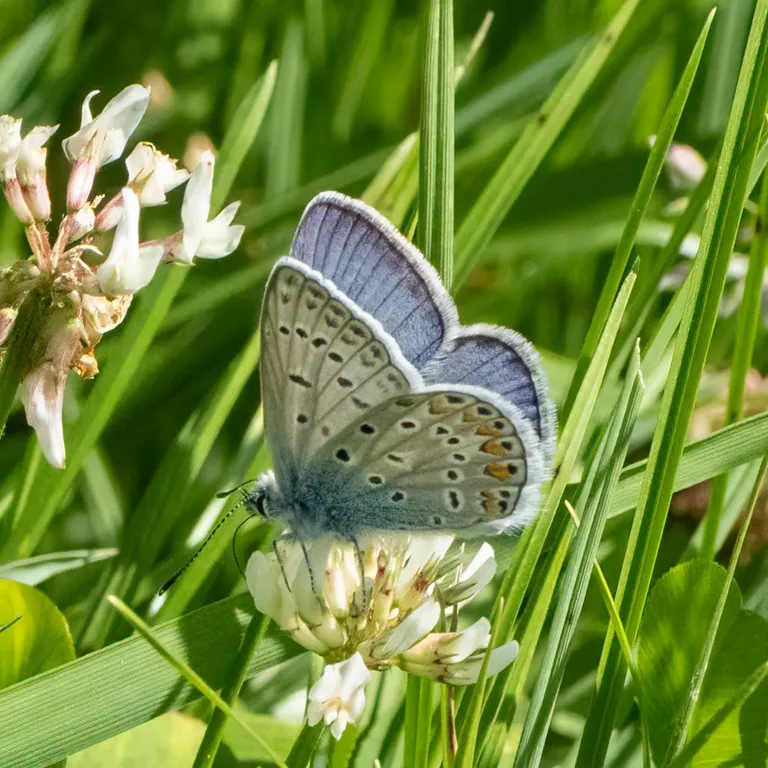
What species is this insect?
Polyommatus icarus
